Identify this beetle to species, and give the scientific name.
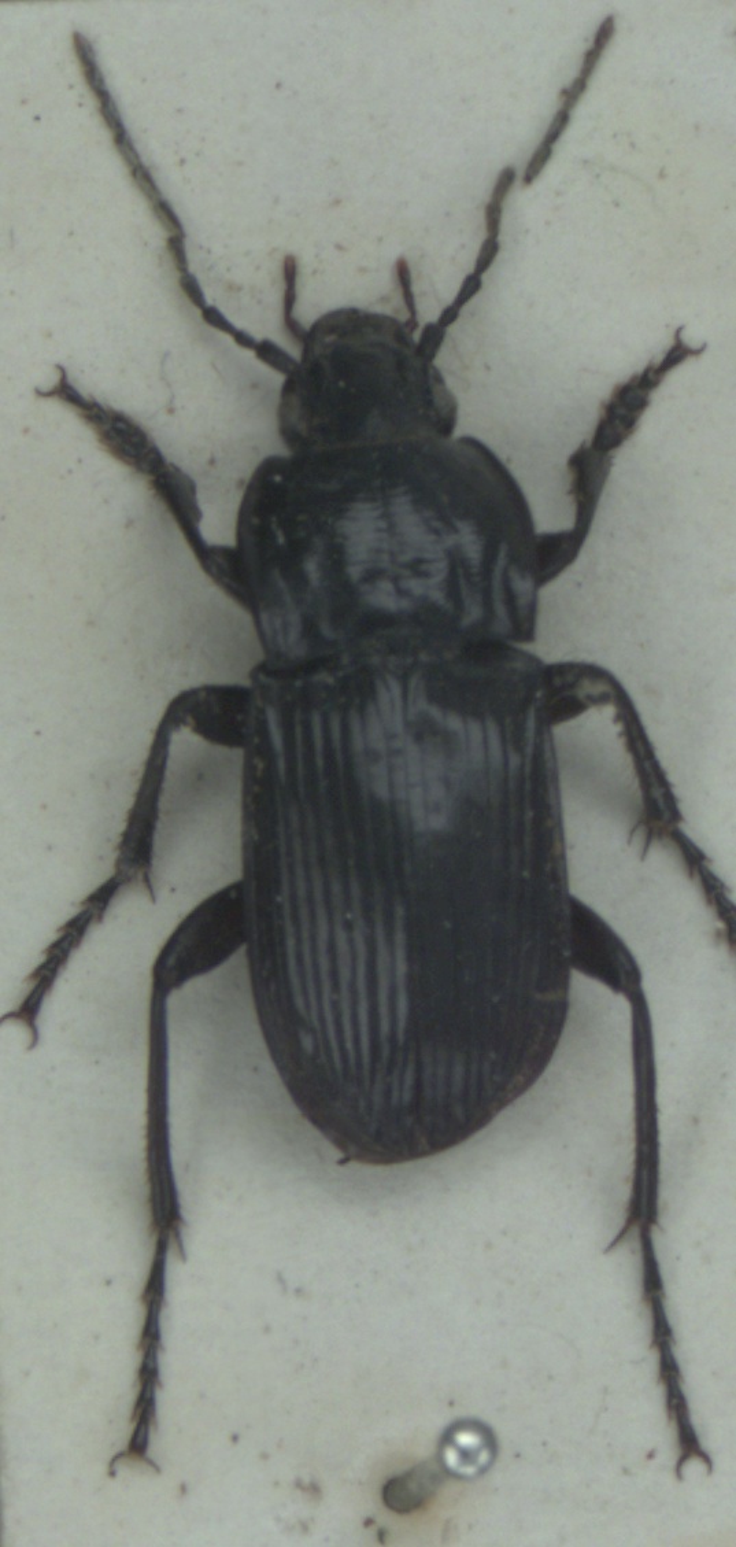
Abax parallelepipedus
